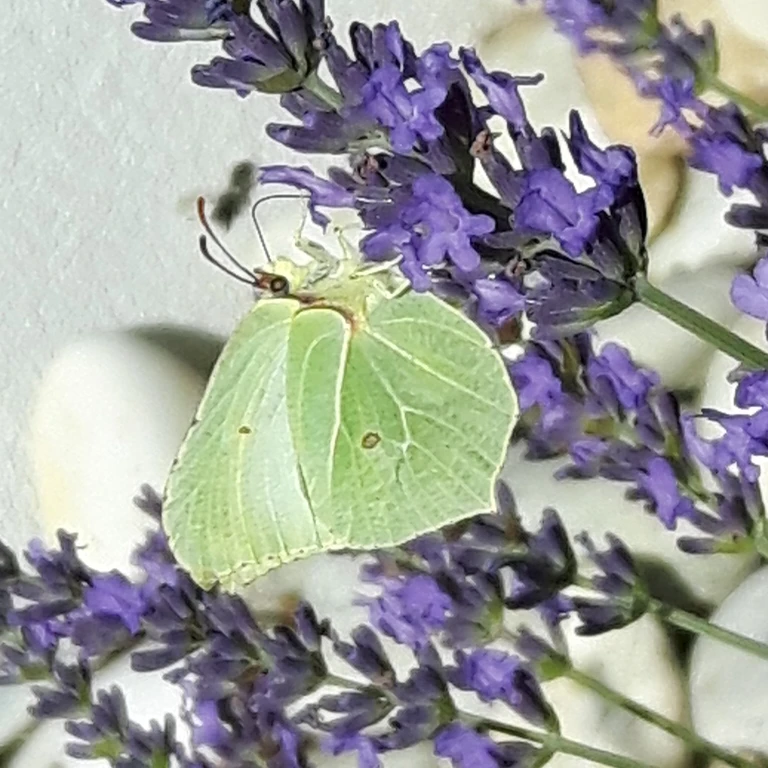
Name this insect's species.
Gonepteryx rhamni
